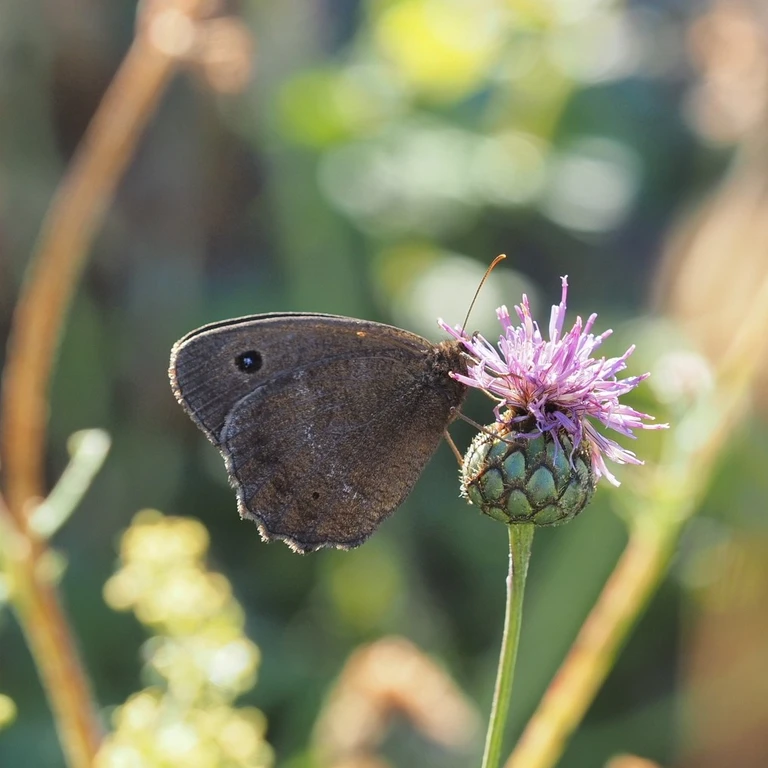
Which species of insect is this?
Minois dryas
